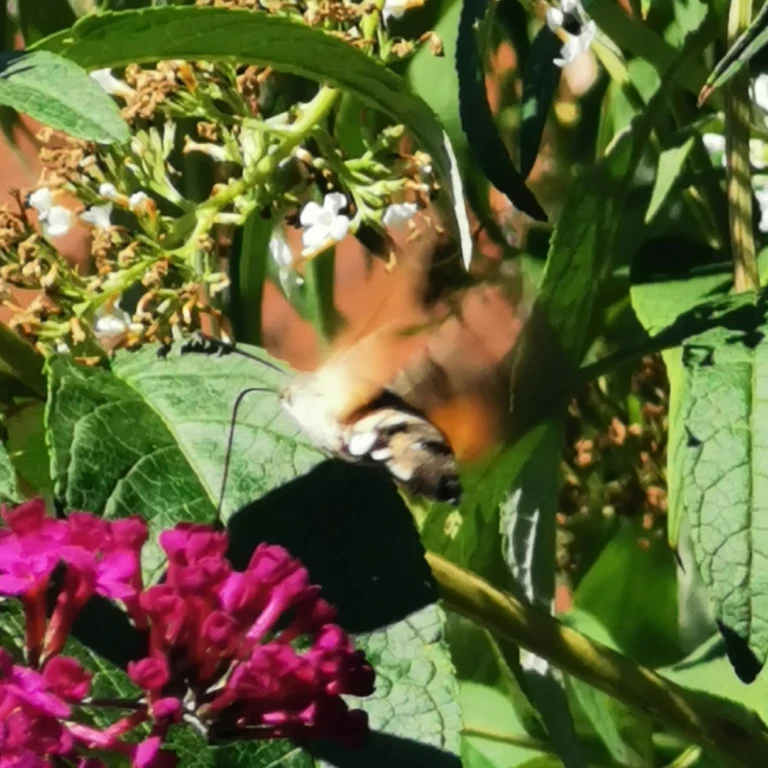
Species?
Macroglossum stellatarum
